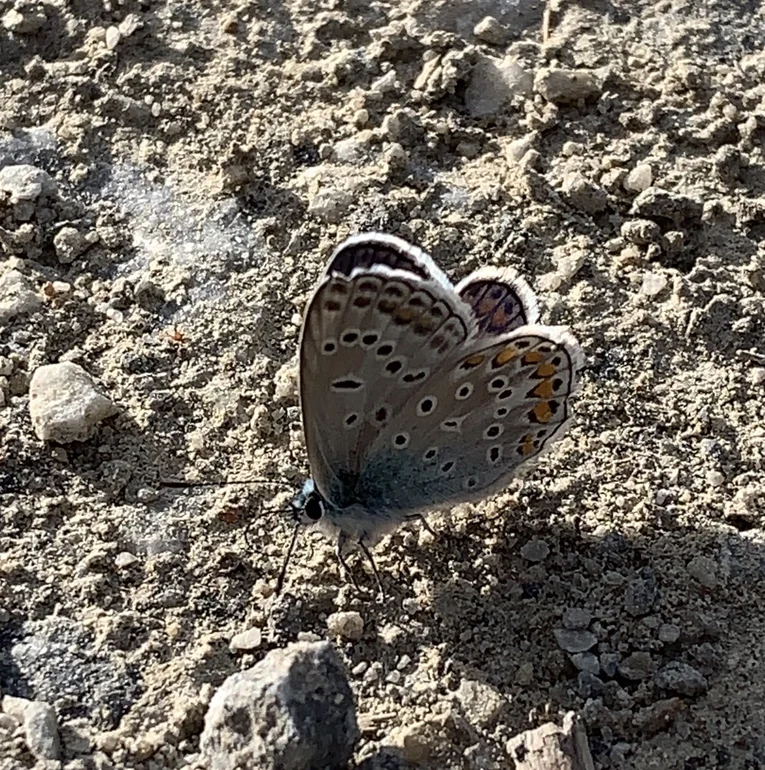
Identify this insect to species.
Polyommatus icarus
